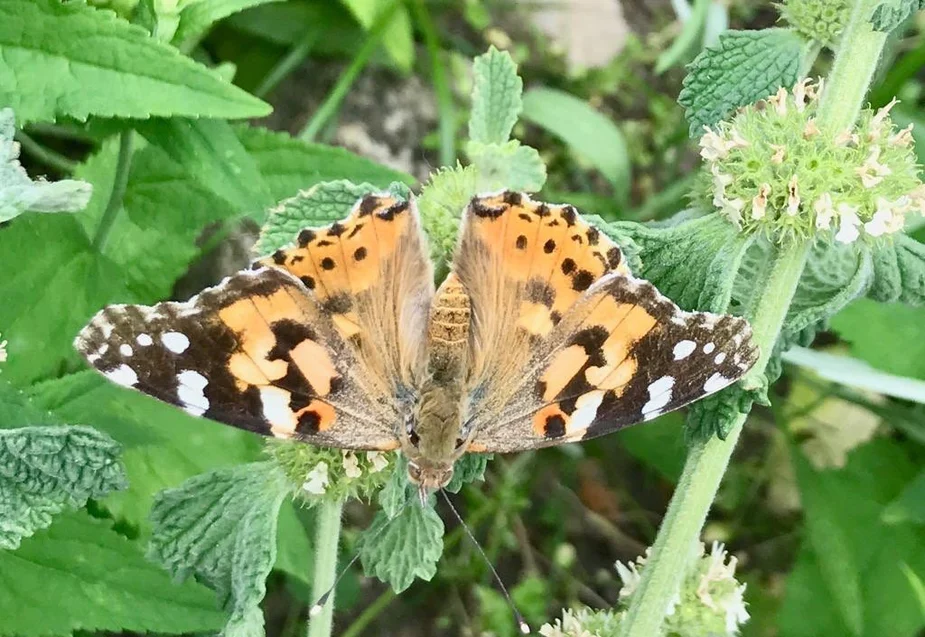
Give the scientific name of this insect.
Vanessa cardui
